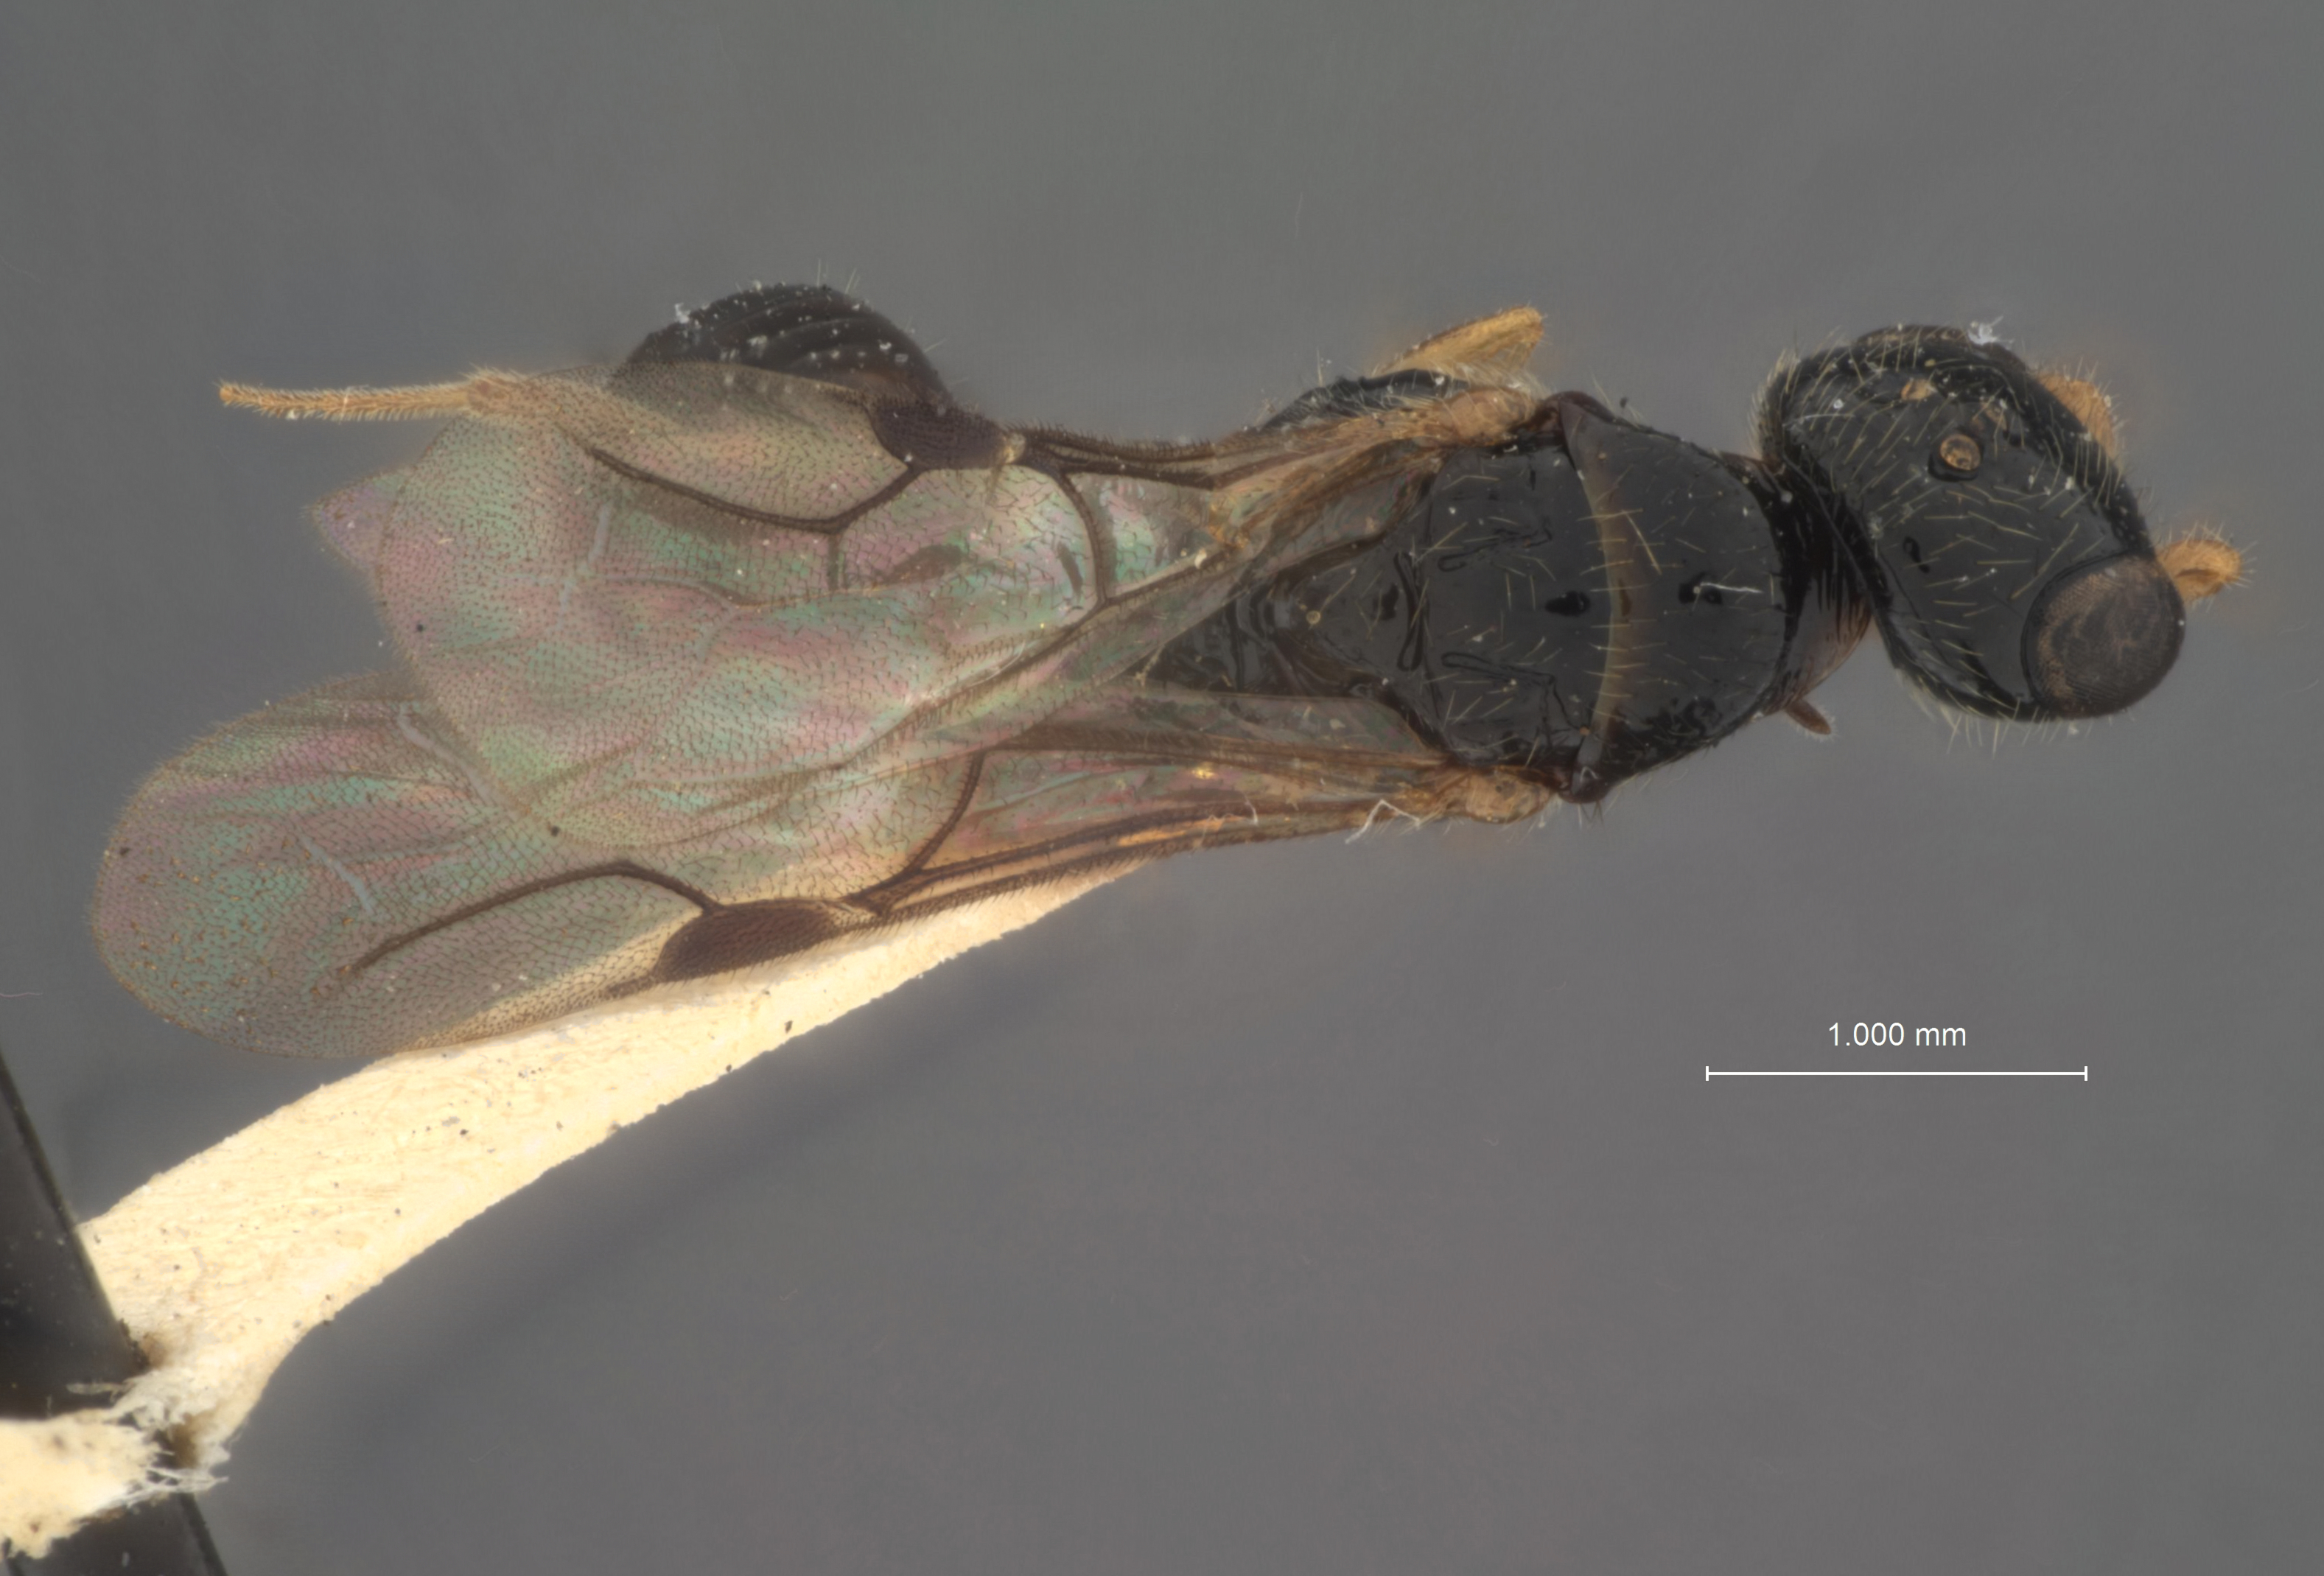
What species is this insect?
Misepyris mindanaensis
